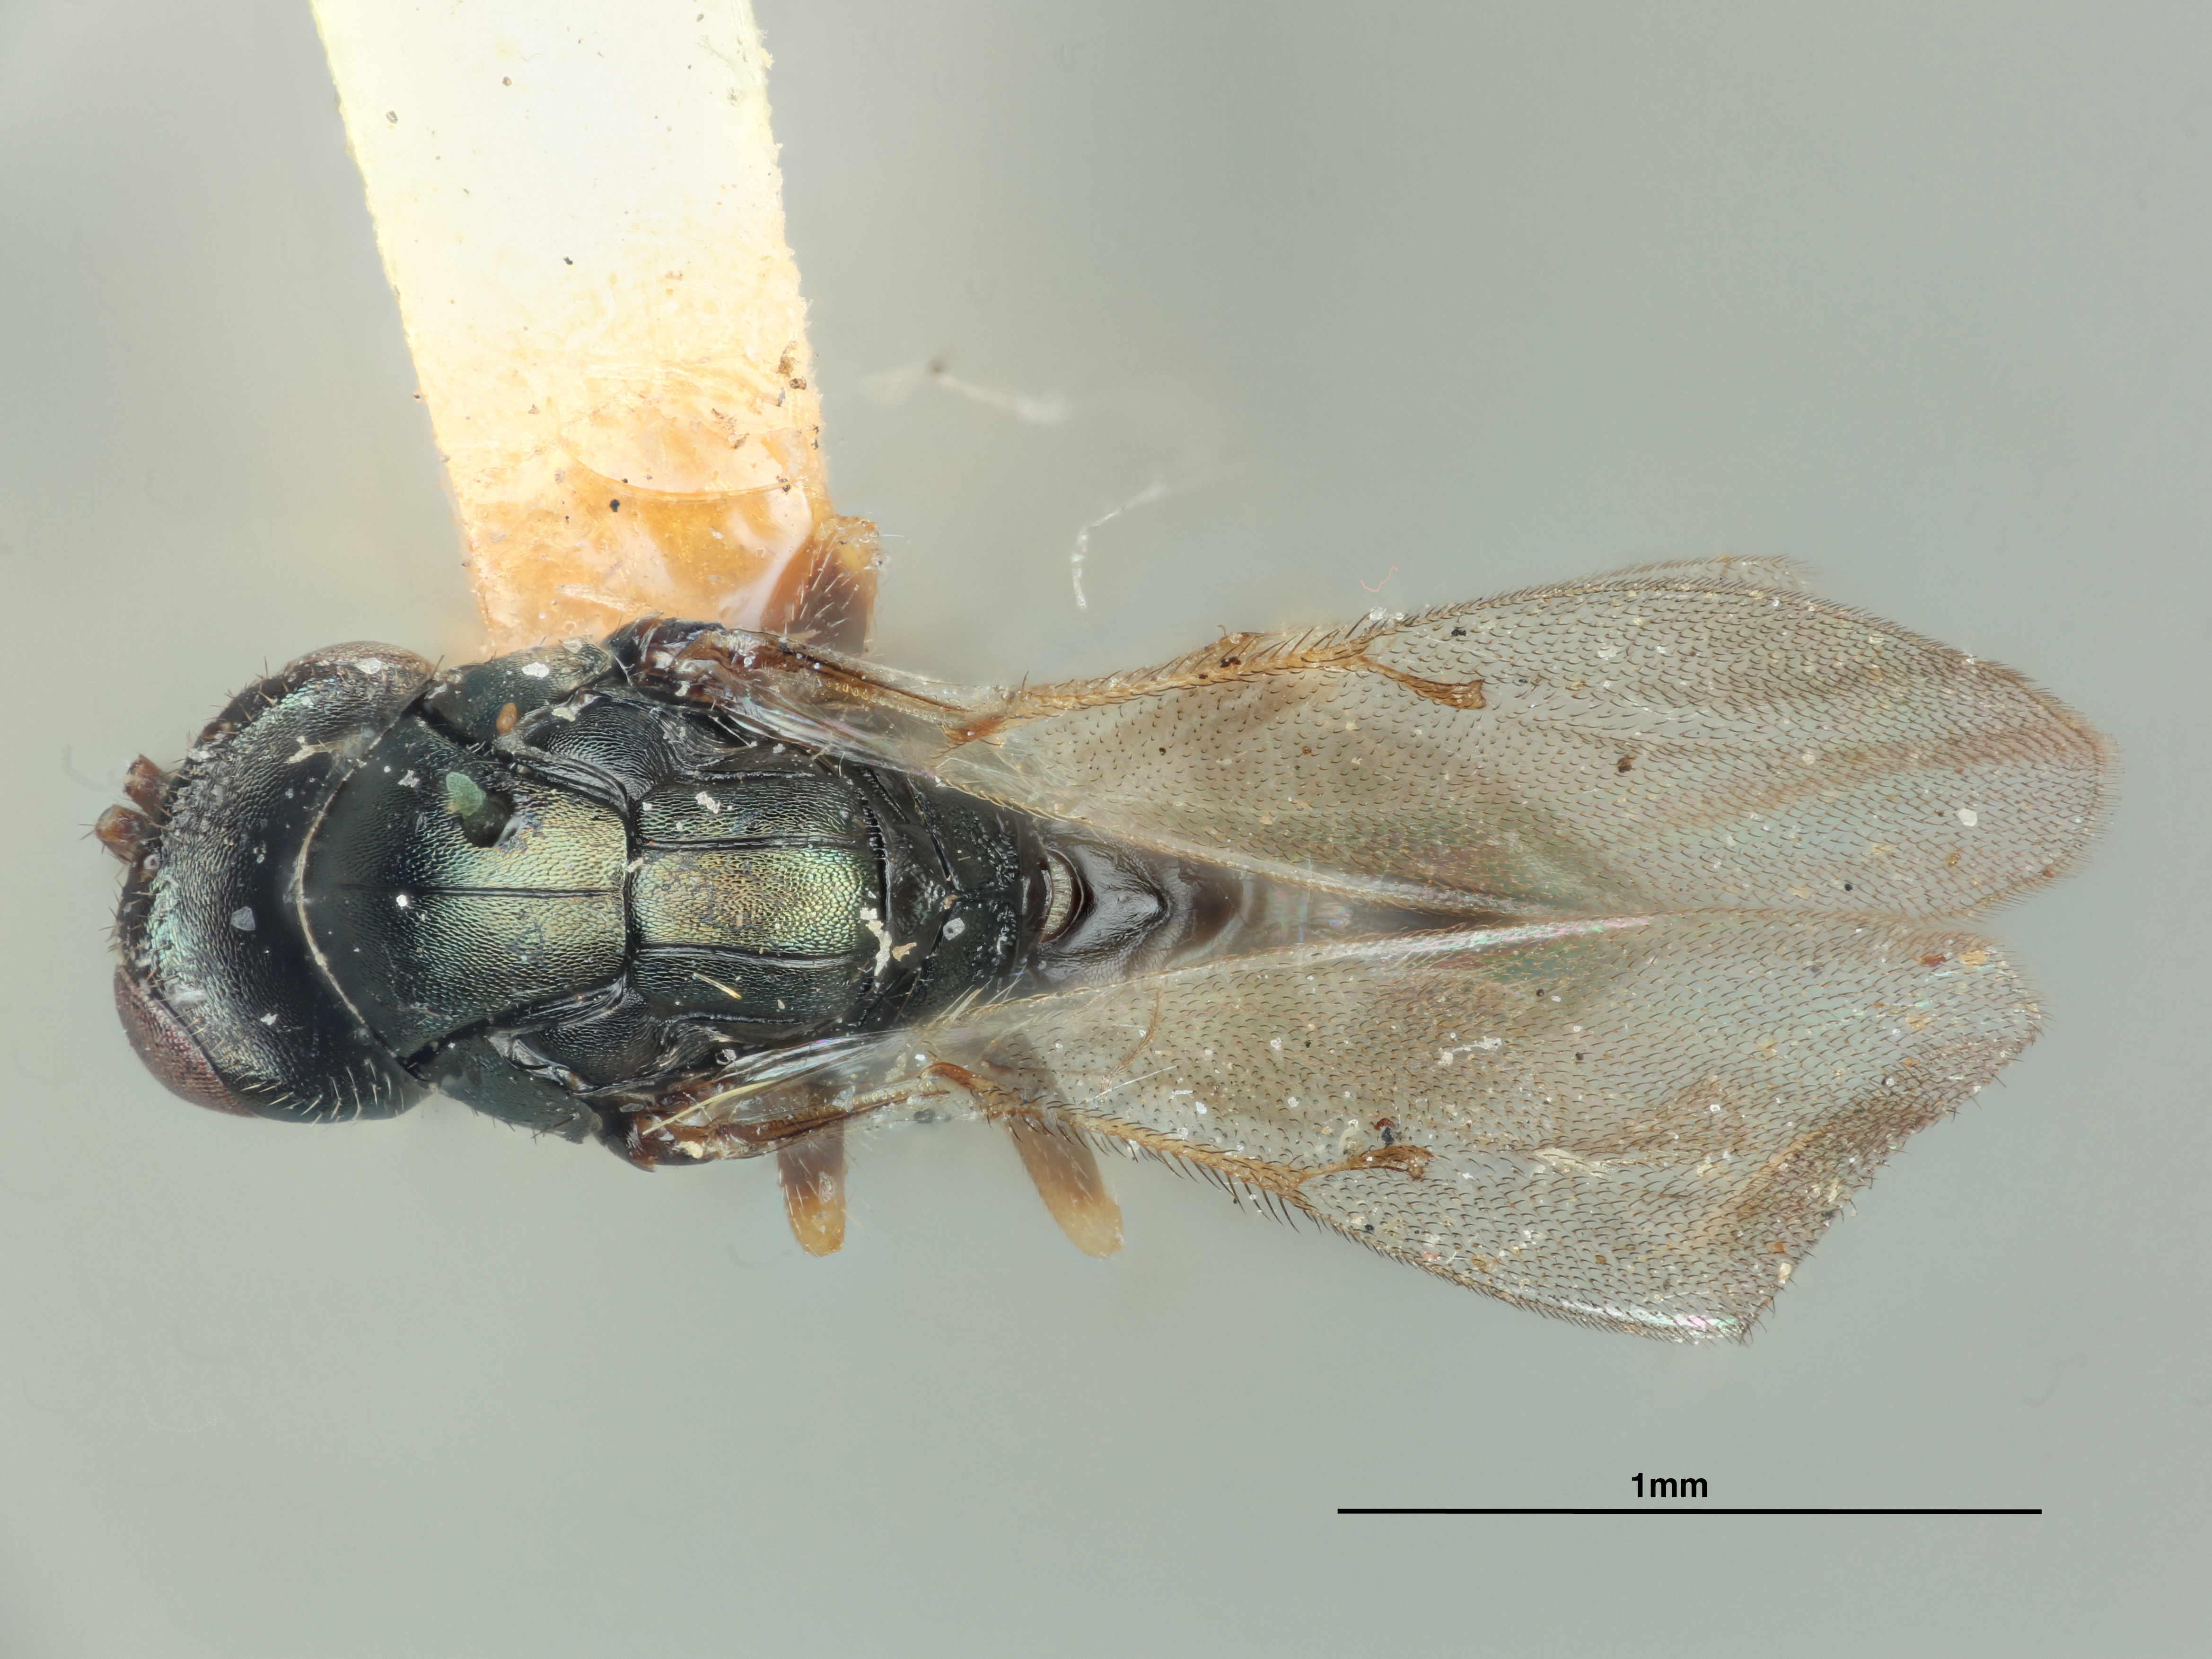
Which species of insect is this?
Tetrastichus hakonensis
